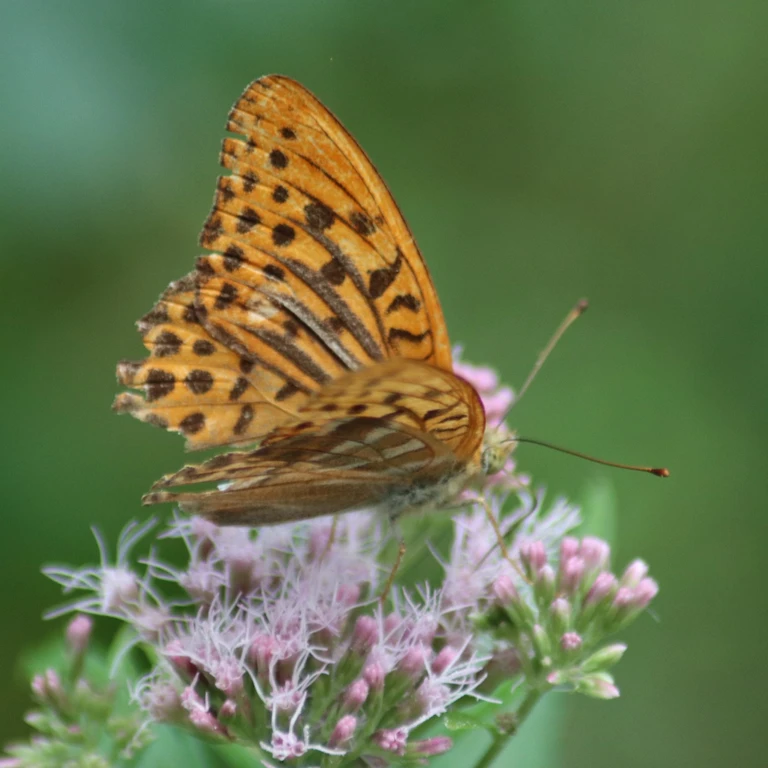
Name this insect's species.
Argynnis paphia
